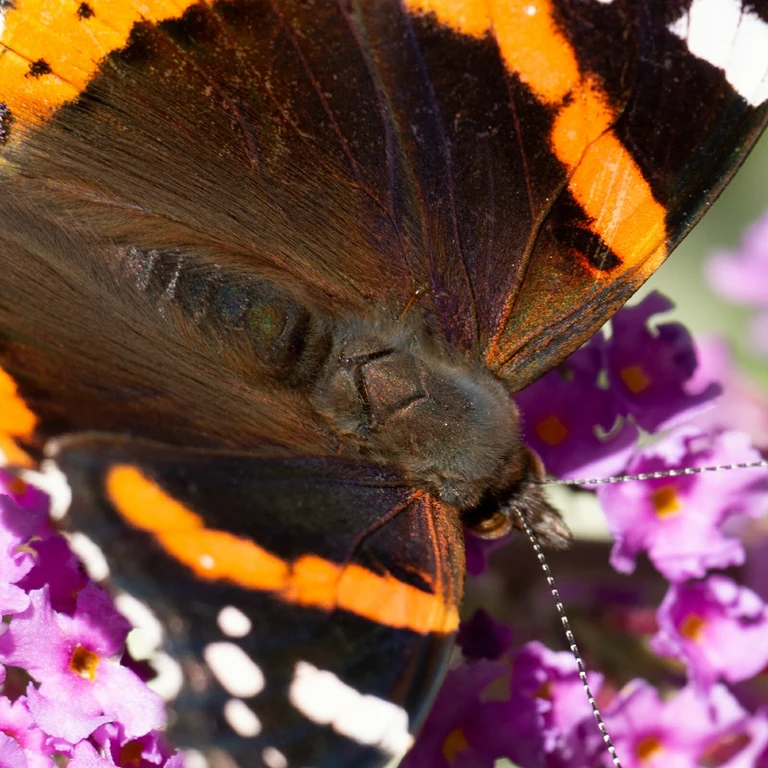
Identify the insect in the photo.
Vanessa atalanta
